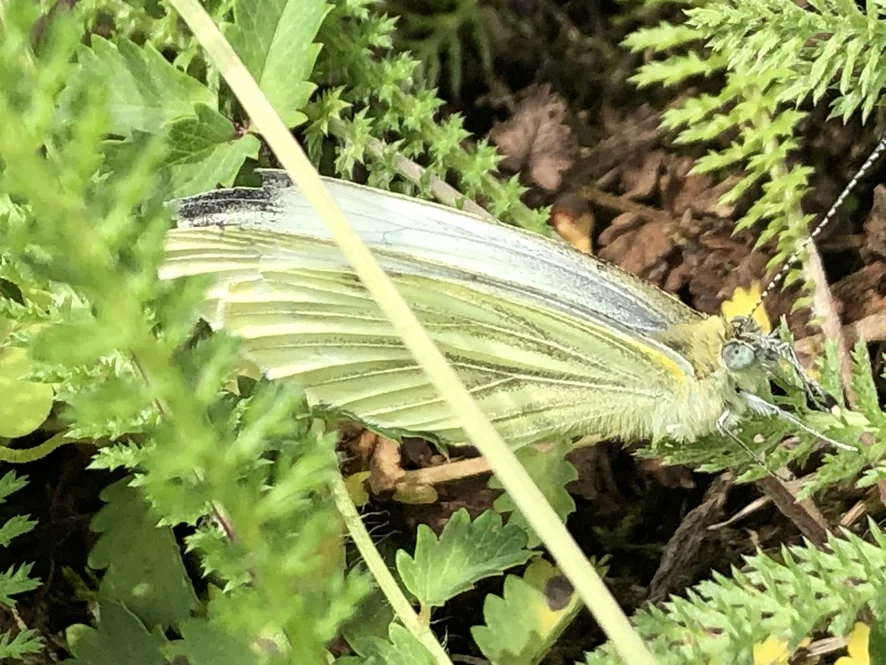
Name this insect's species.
Pieris napi
